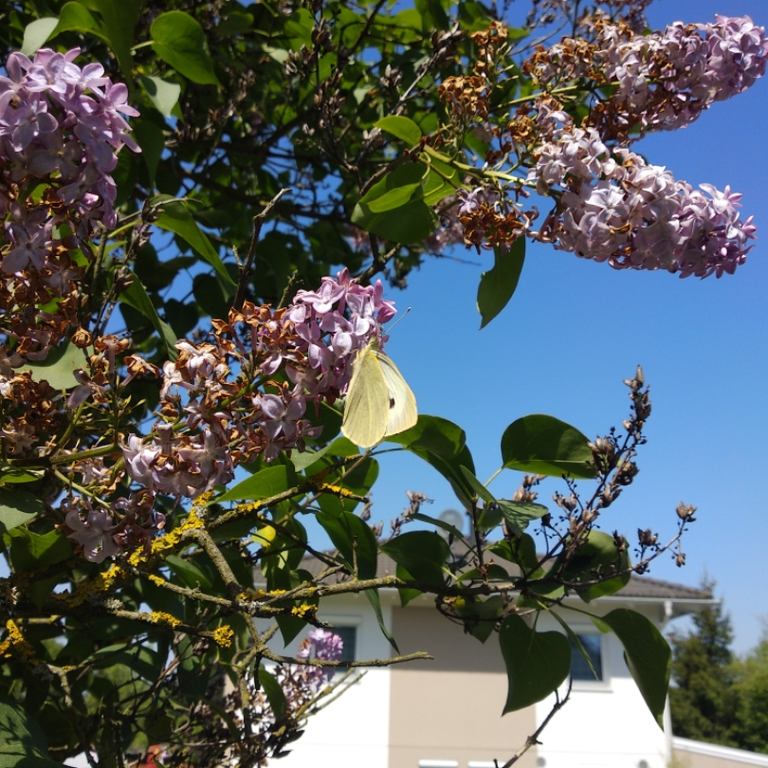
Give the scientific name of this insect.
Pieris brassicae
